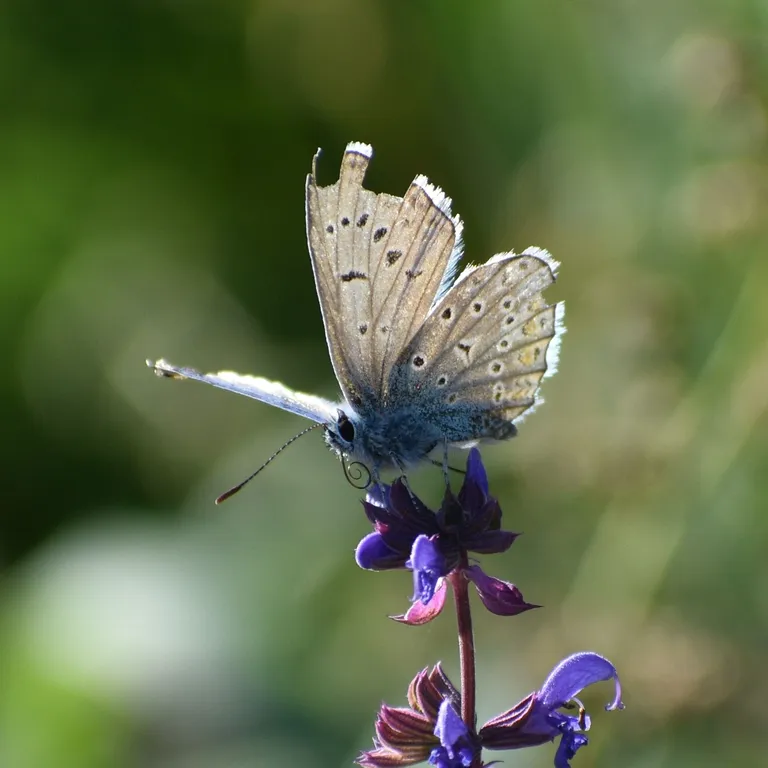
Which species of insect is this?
Polyommatus icarus
